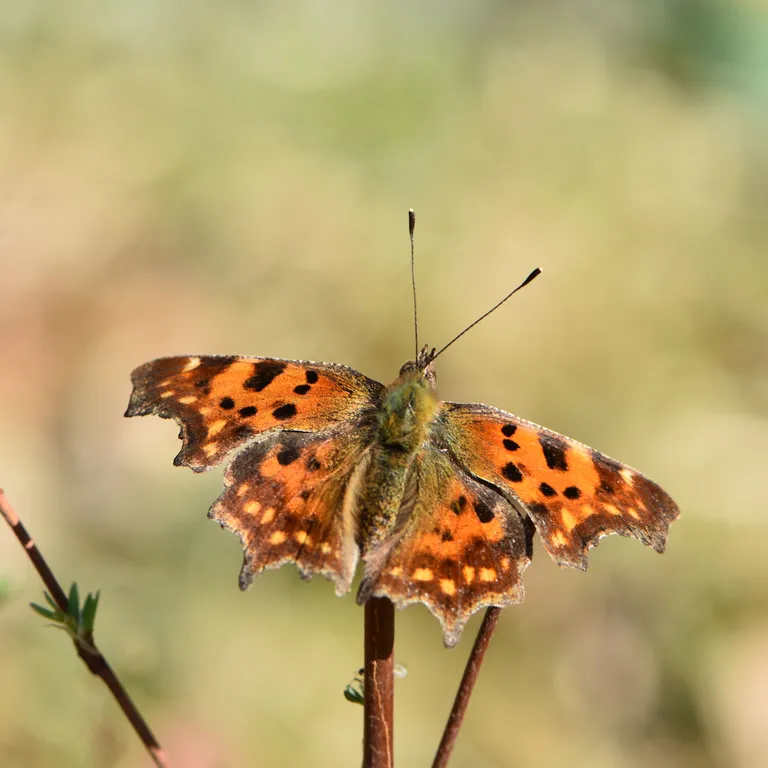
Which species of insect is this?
Polygonia c-album
